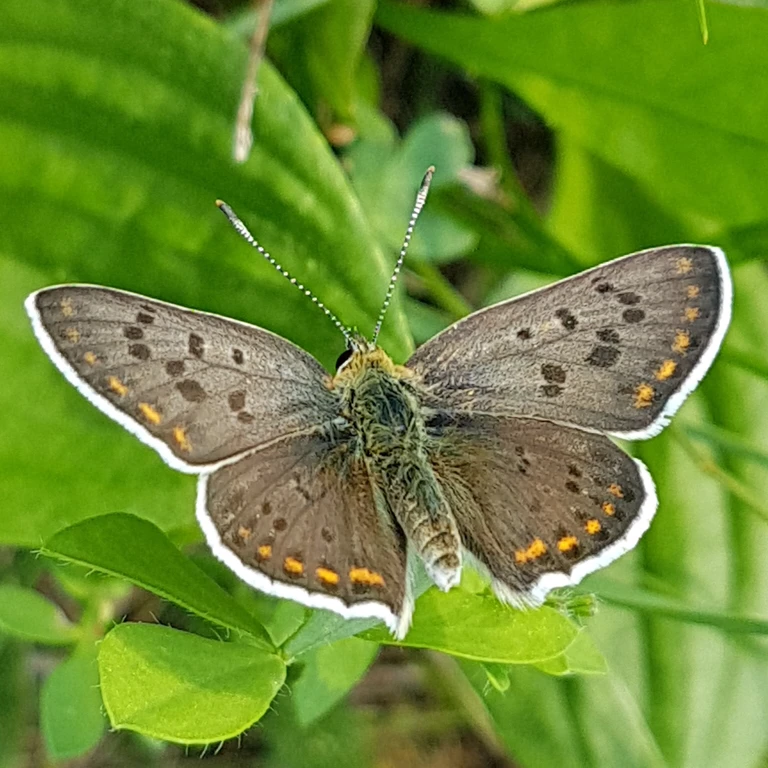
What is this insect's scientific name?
Lycaena tityrus (also Loweia tityrus)
